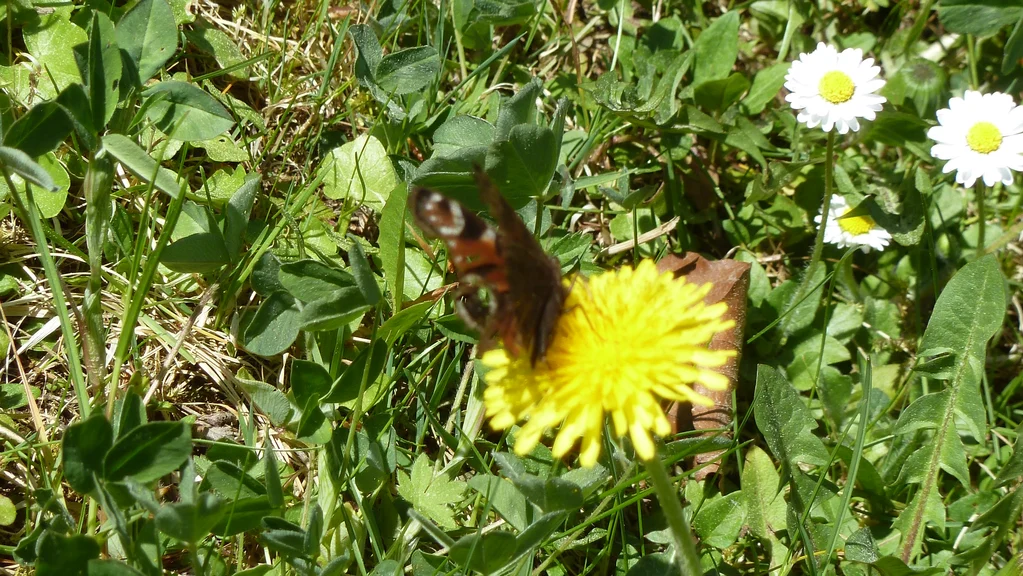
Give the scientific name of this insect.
Aglais io
